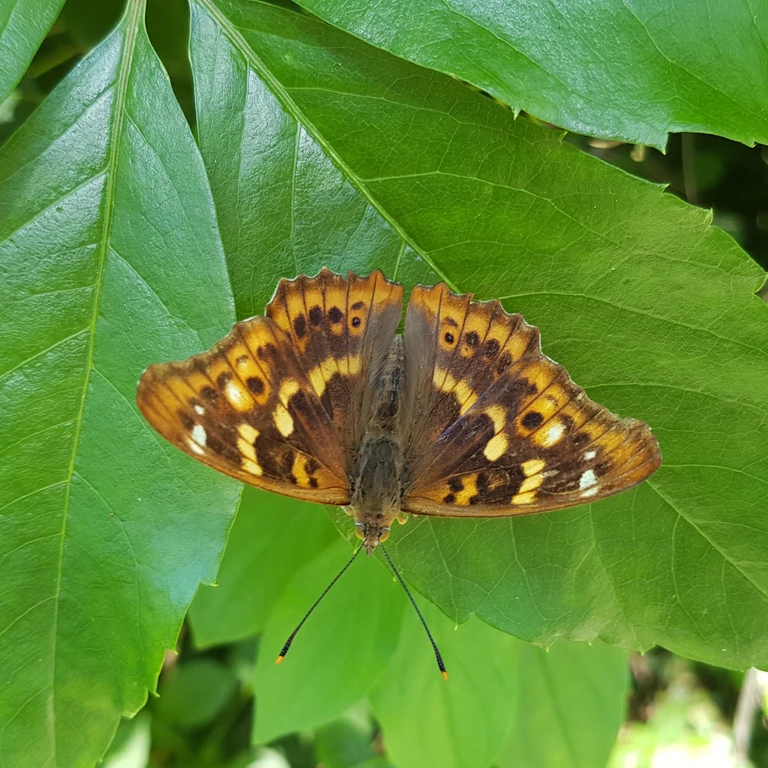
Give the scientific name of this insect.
Apatura ilia
